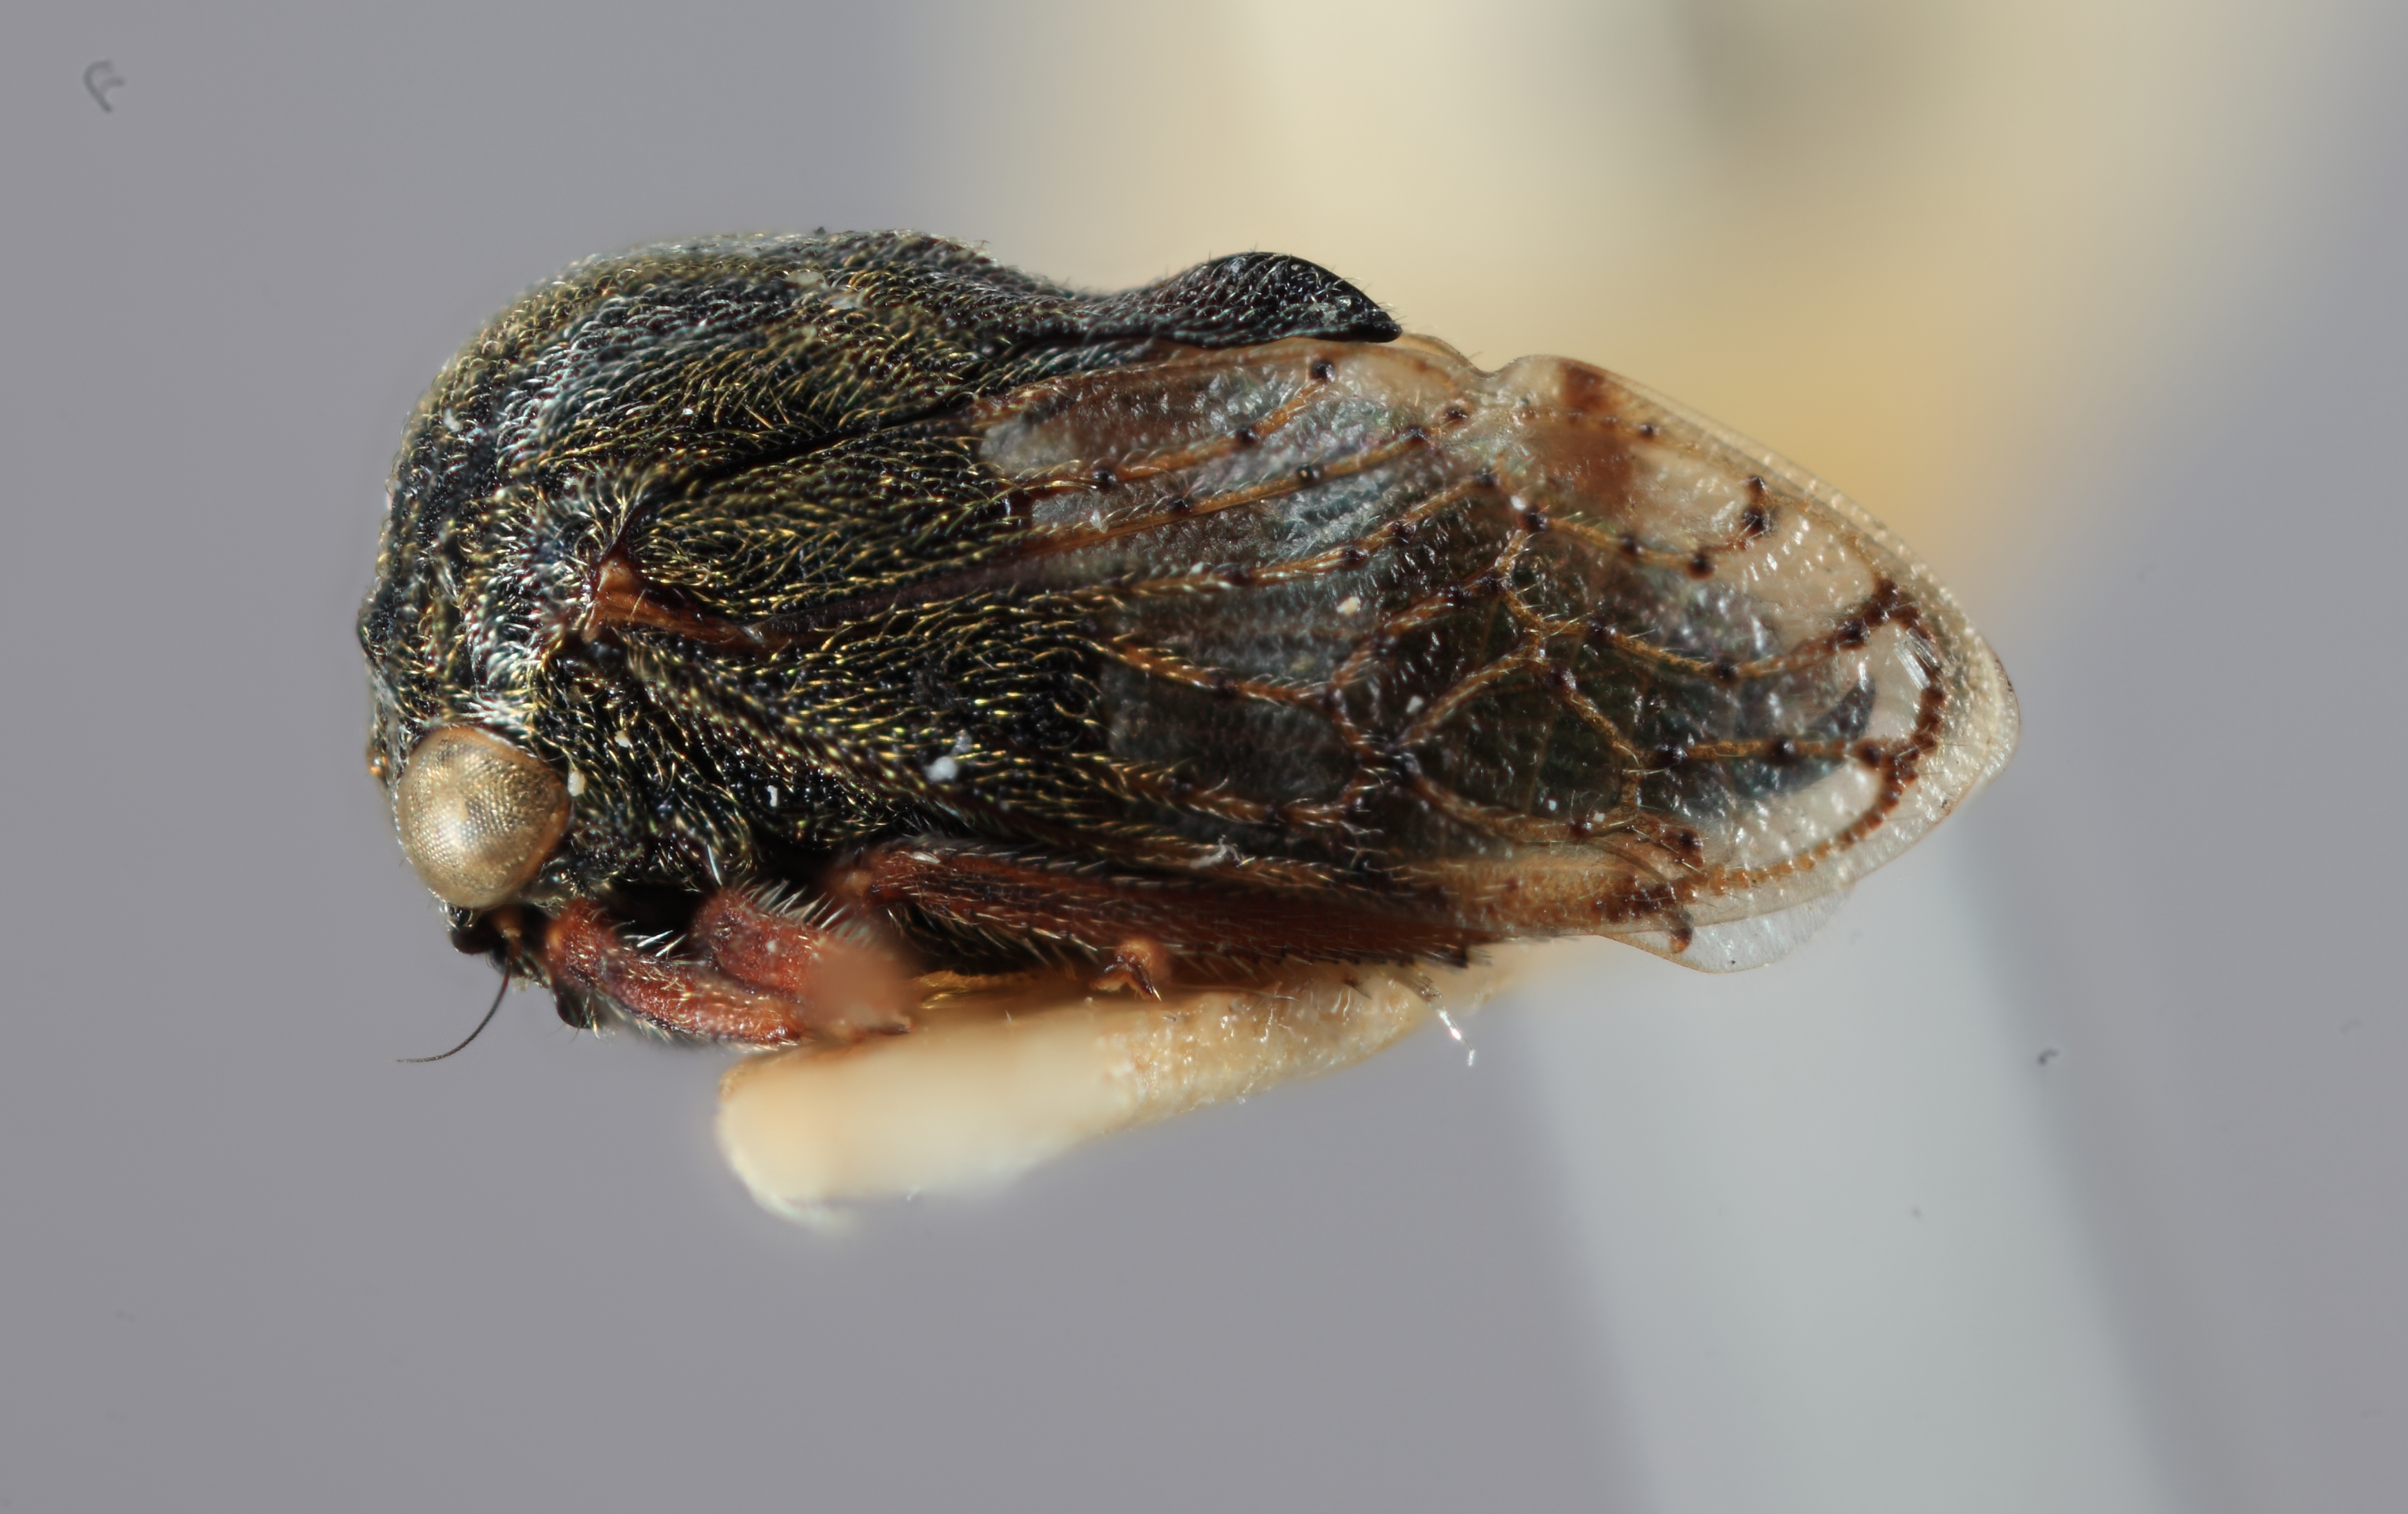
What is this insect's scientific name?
Gargara nodulata
